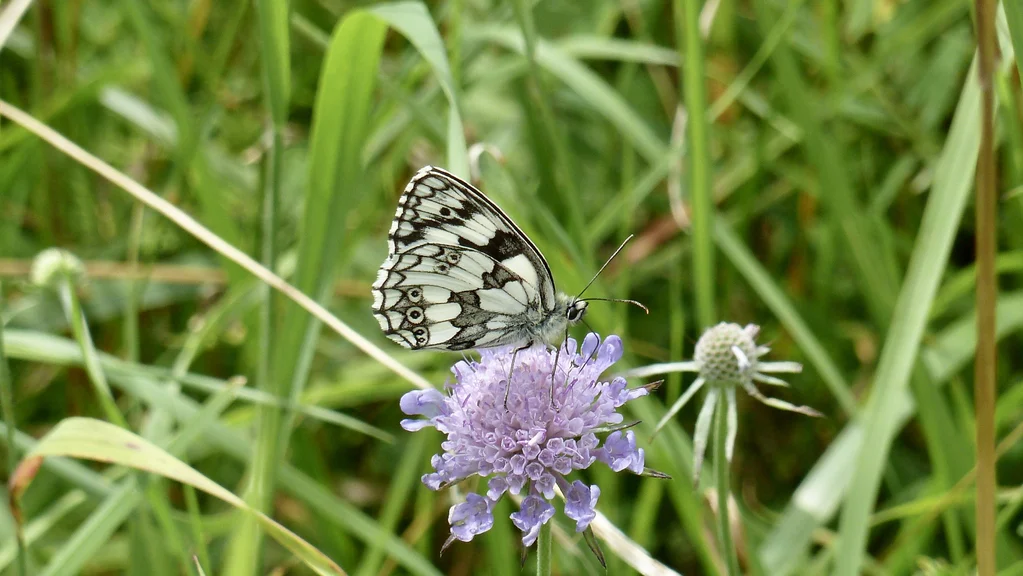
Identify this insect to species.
Melanargia galathea
